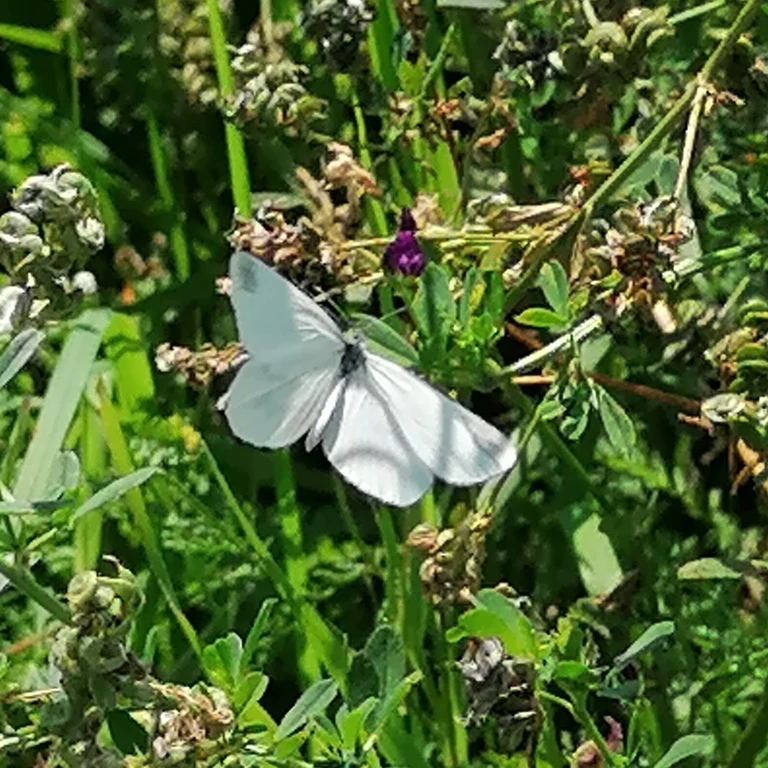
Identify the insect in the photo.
Leptidea sinapis/juvernica
